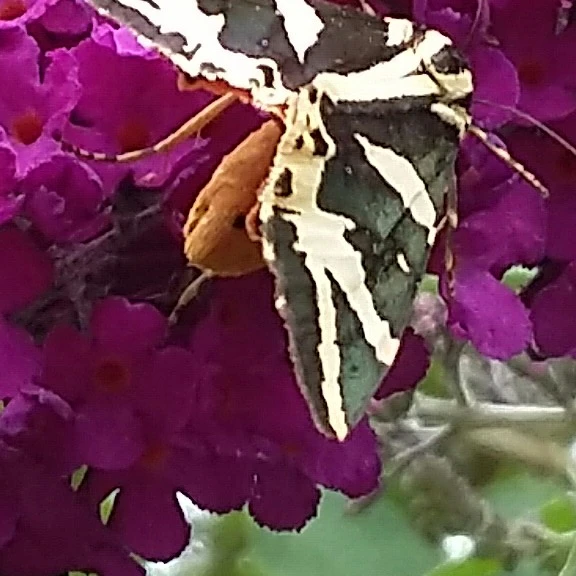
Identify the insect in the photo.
Euplagia quadripunctaria
